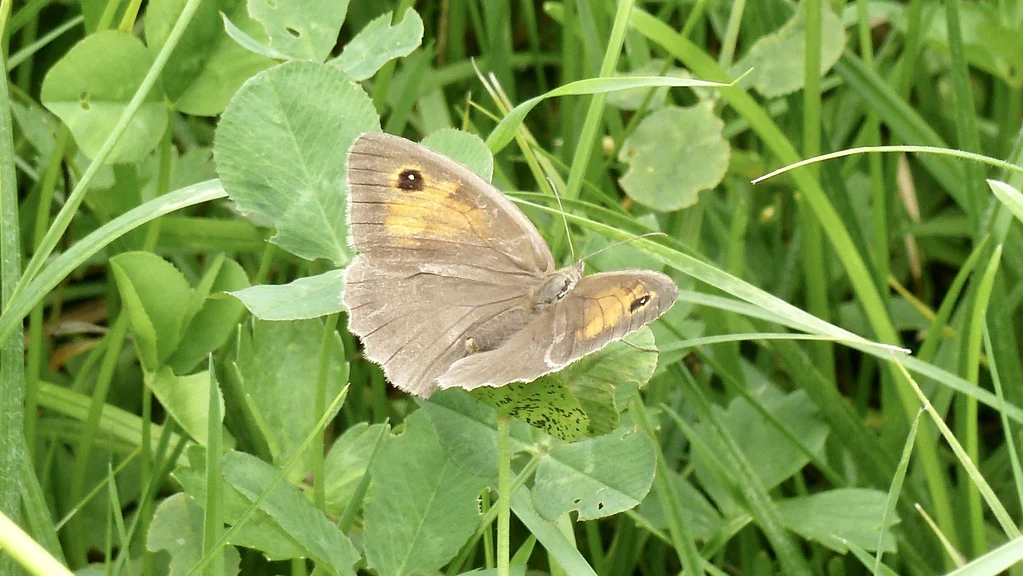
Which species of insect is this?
Maniola jurtina
